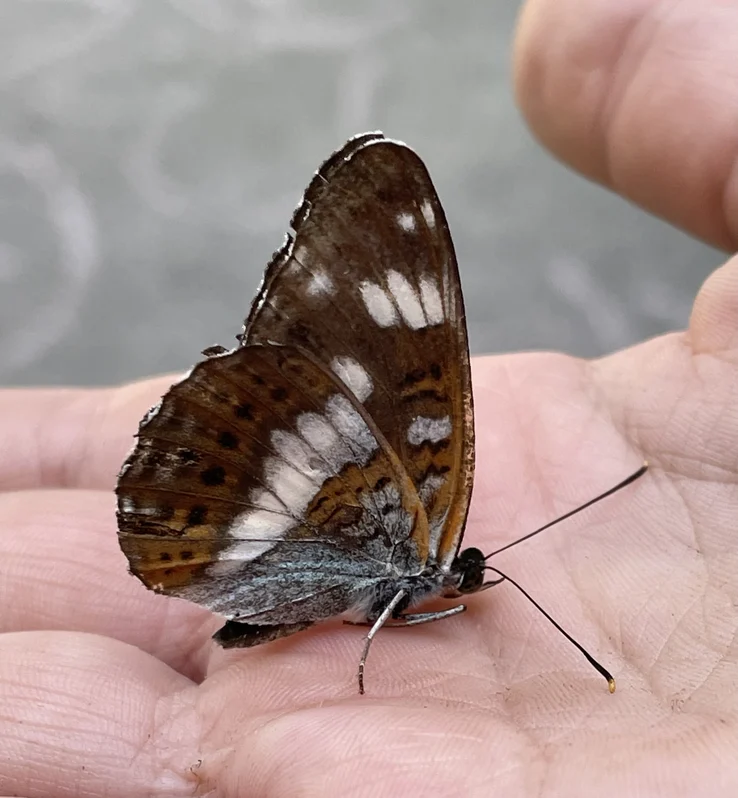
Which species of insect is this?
Limenitis camilla (also Ladoga camilla)
